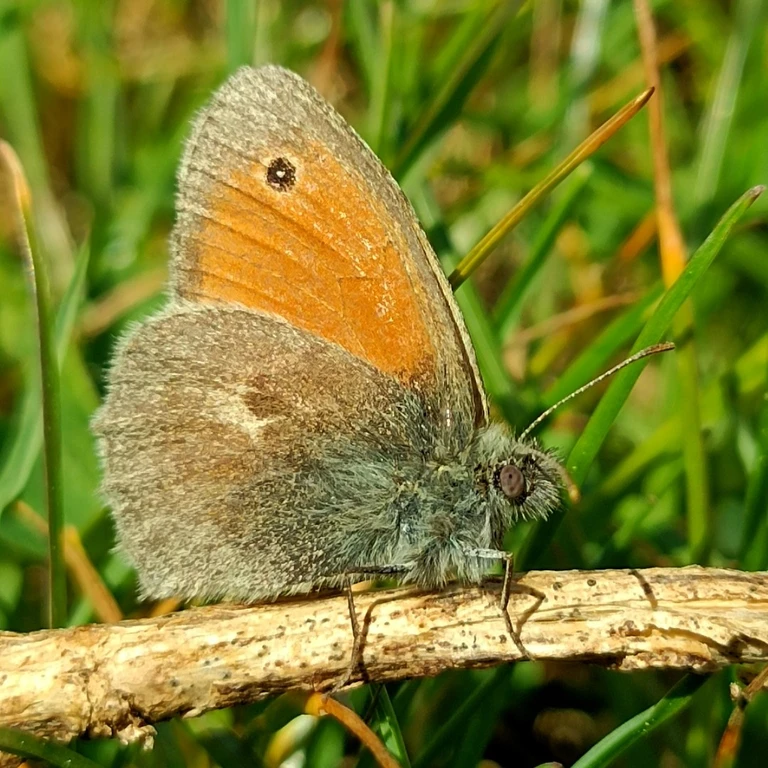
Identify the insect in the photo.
Coenonympha pamphilus
